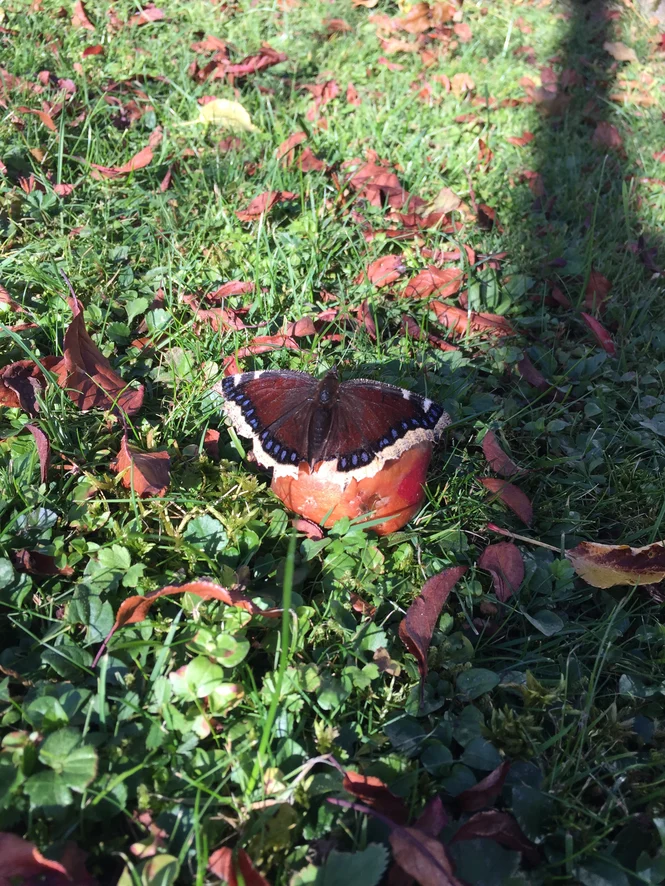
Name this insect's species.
Nymphalis antiopa
